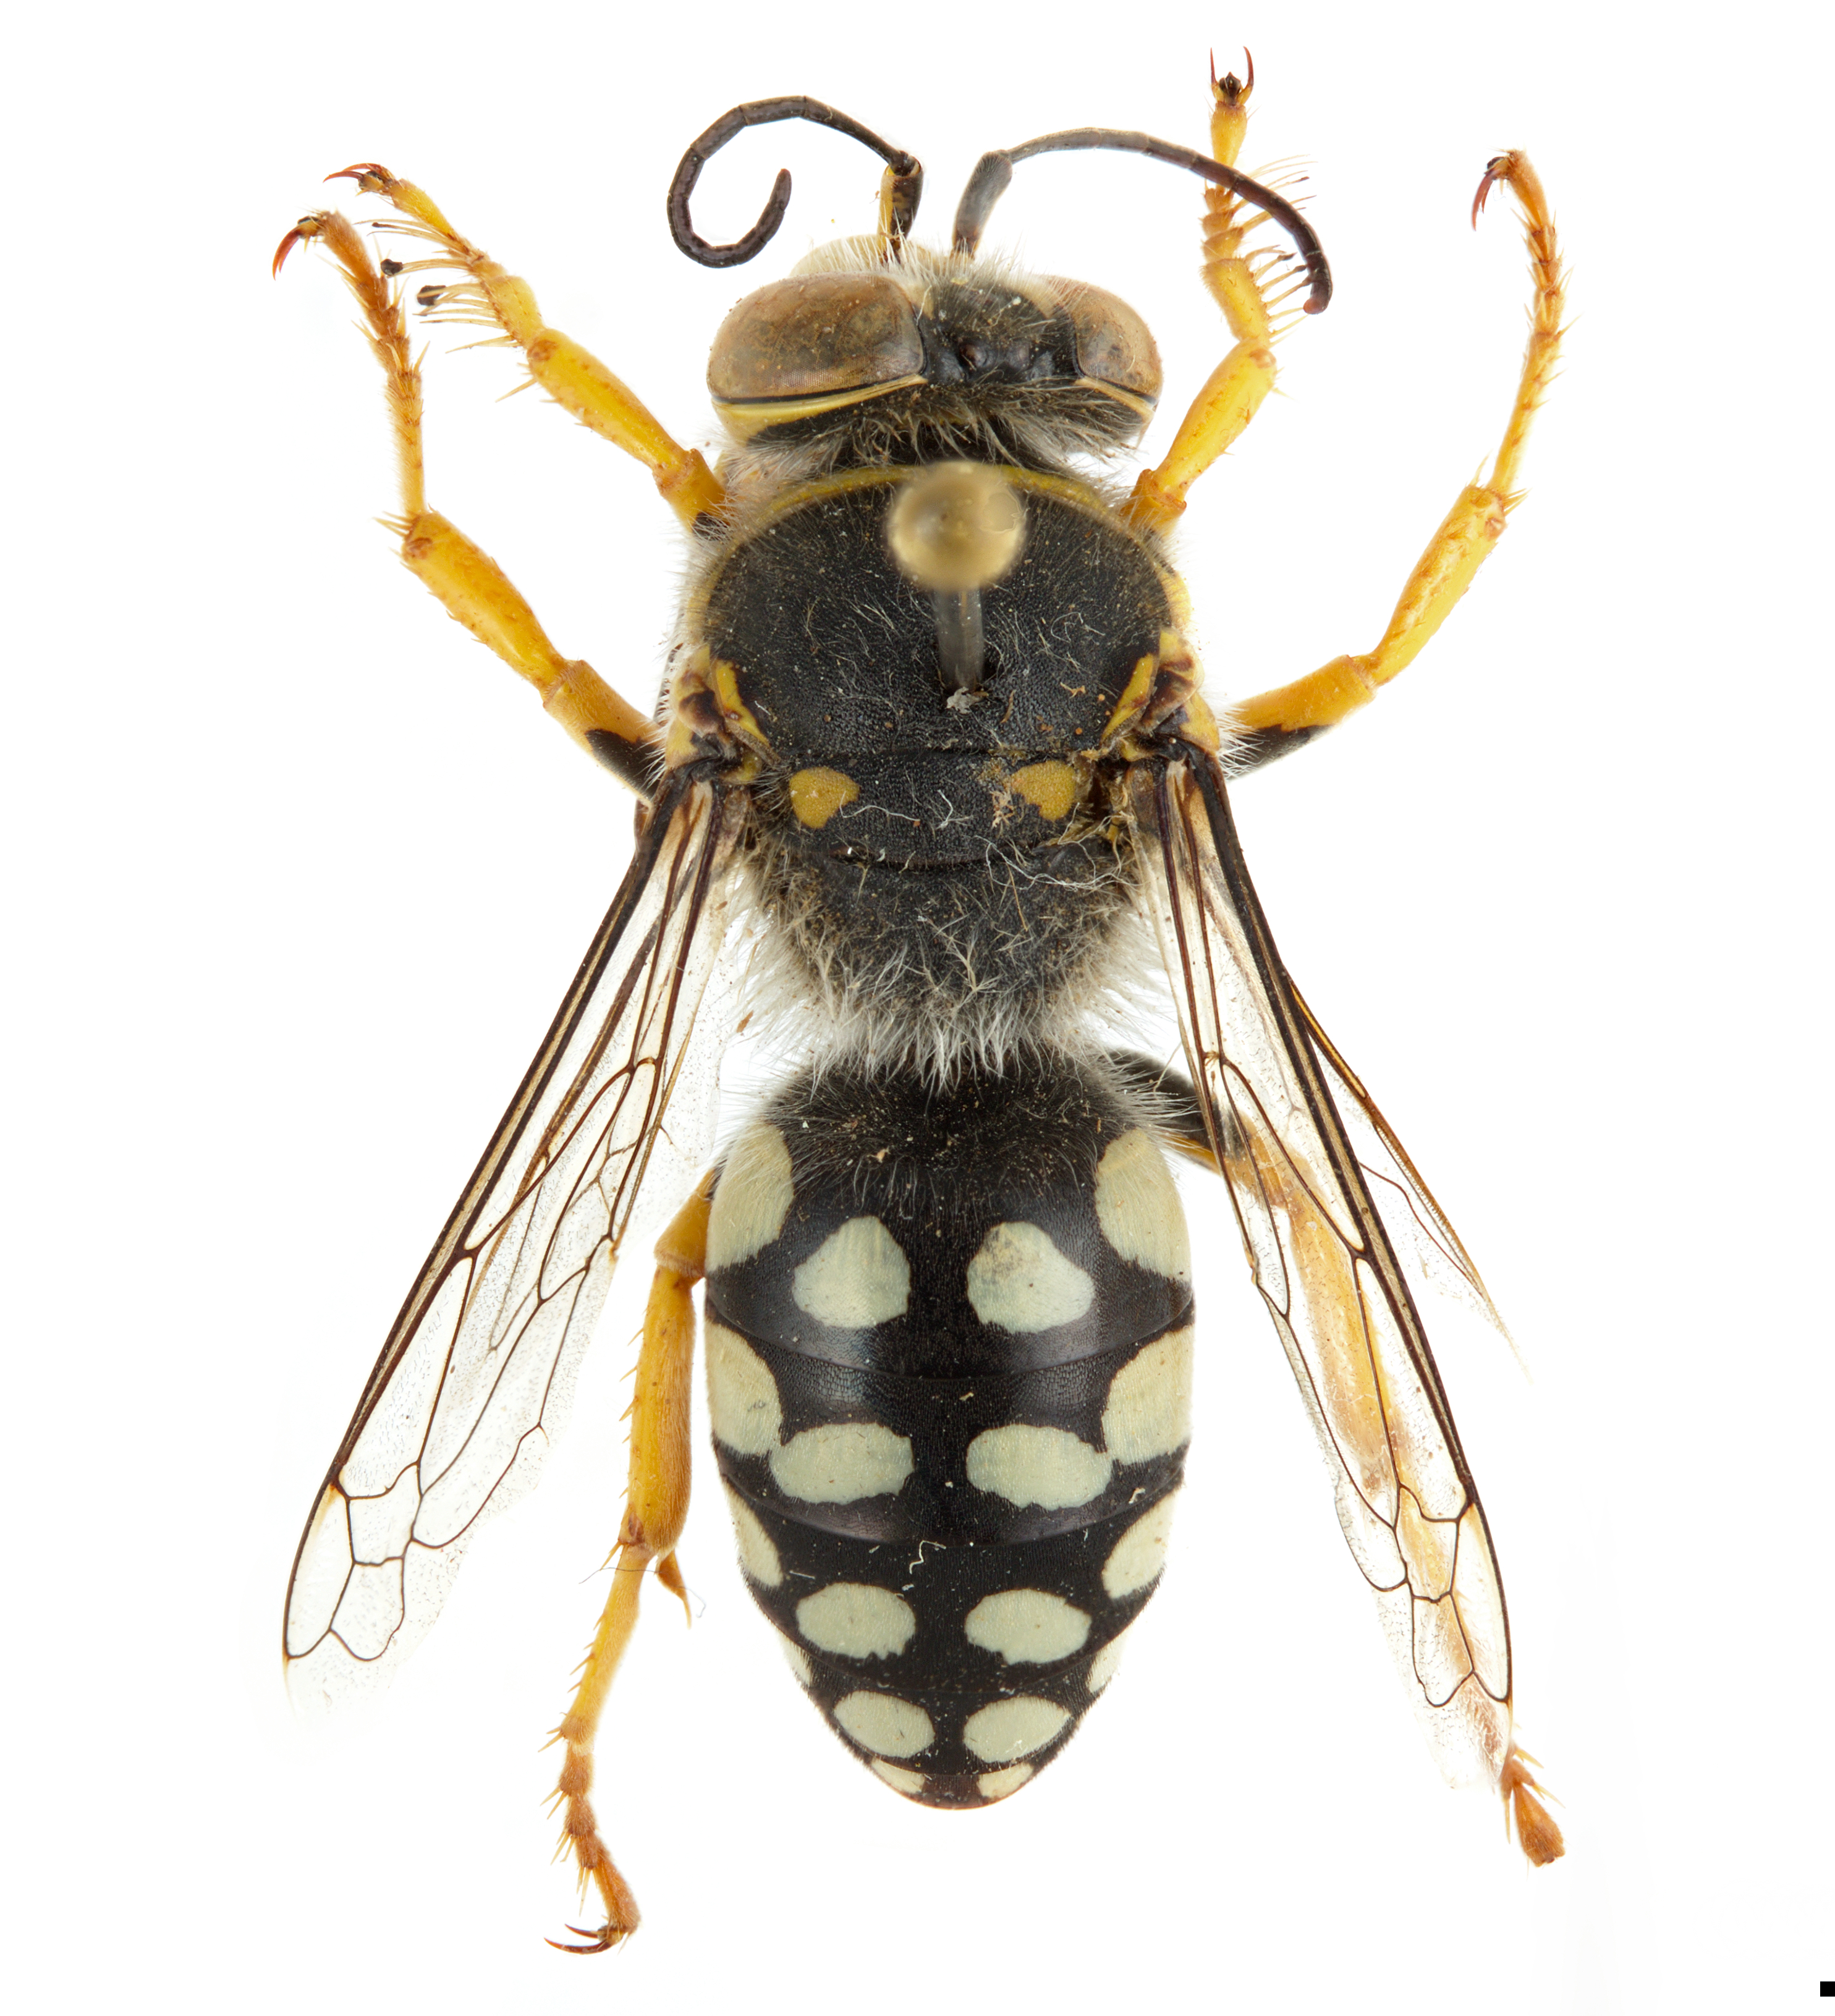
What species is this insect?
Zyzzyx chilensis
